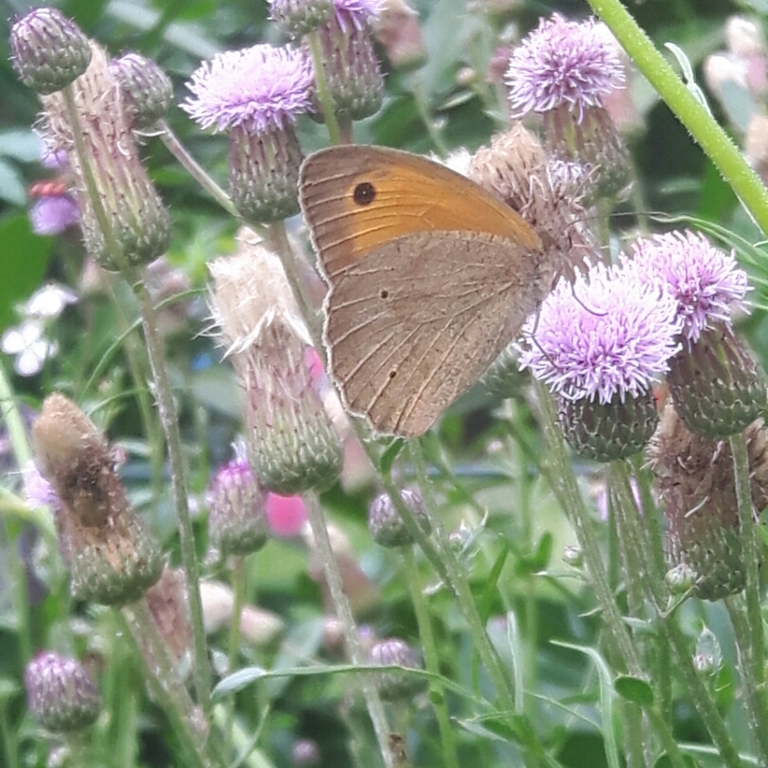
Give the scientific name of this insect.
Maniola jurtina
